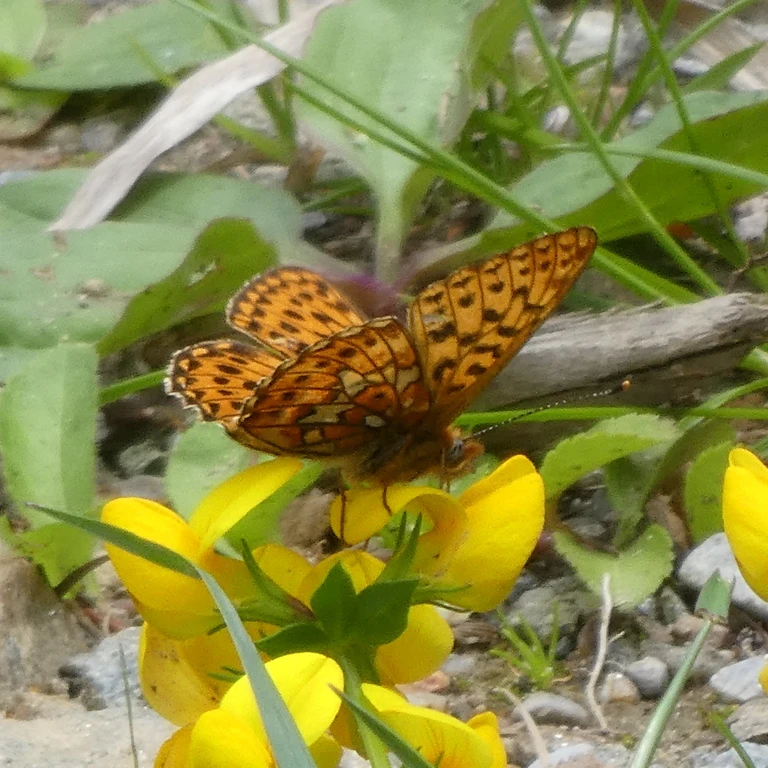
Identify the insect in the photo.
Boloria euphrosyne (also Clossiana euphrosyne)
